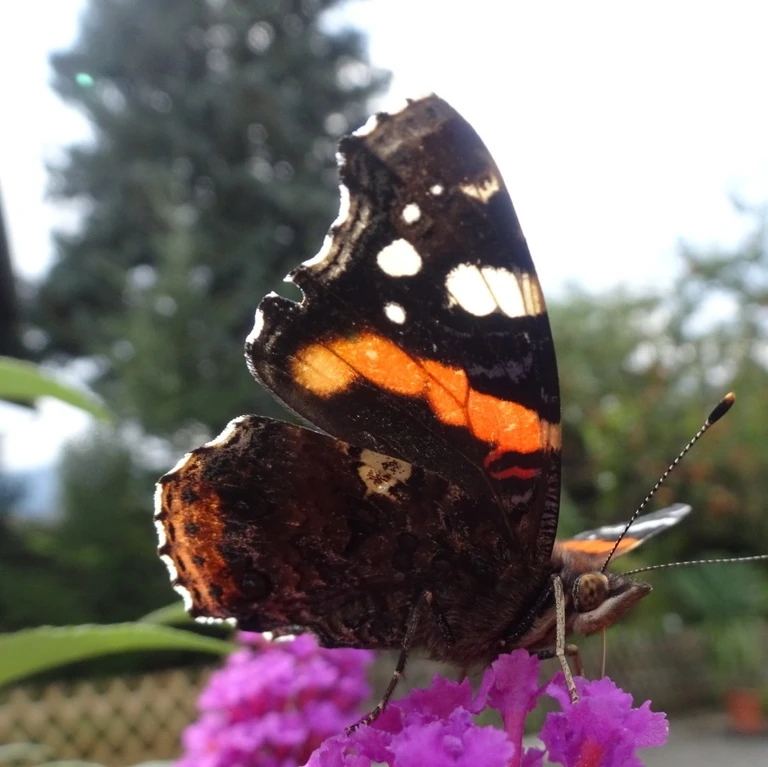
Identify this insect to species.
Vanessa atalanta
